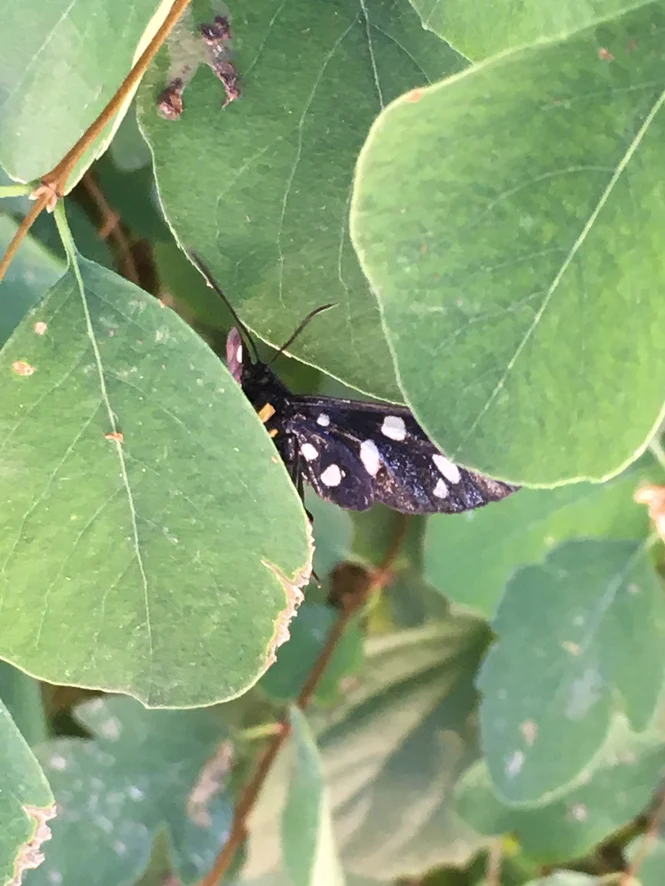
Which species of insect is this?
Amata phegea
